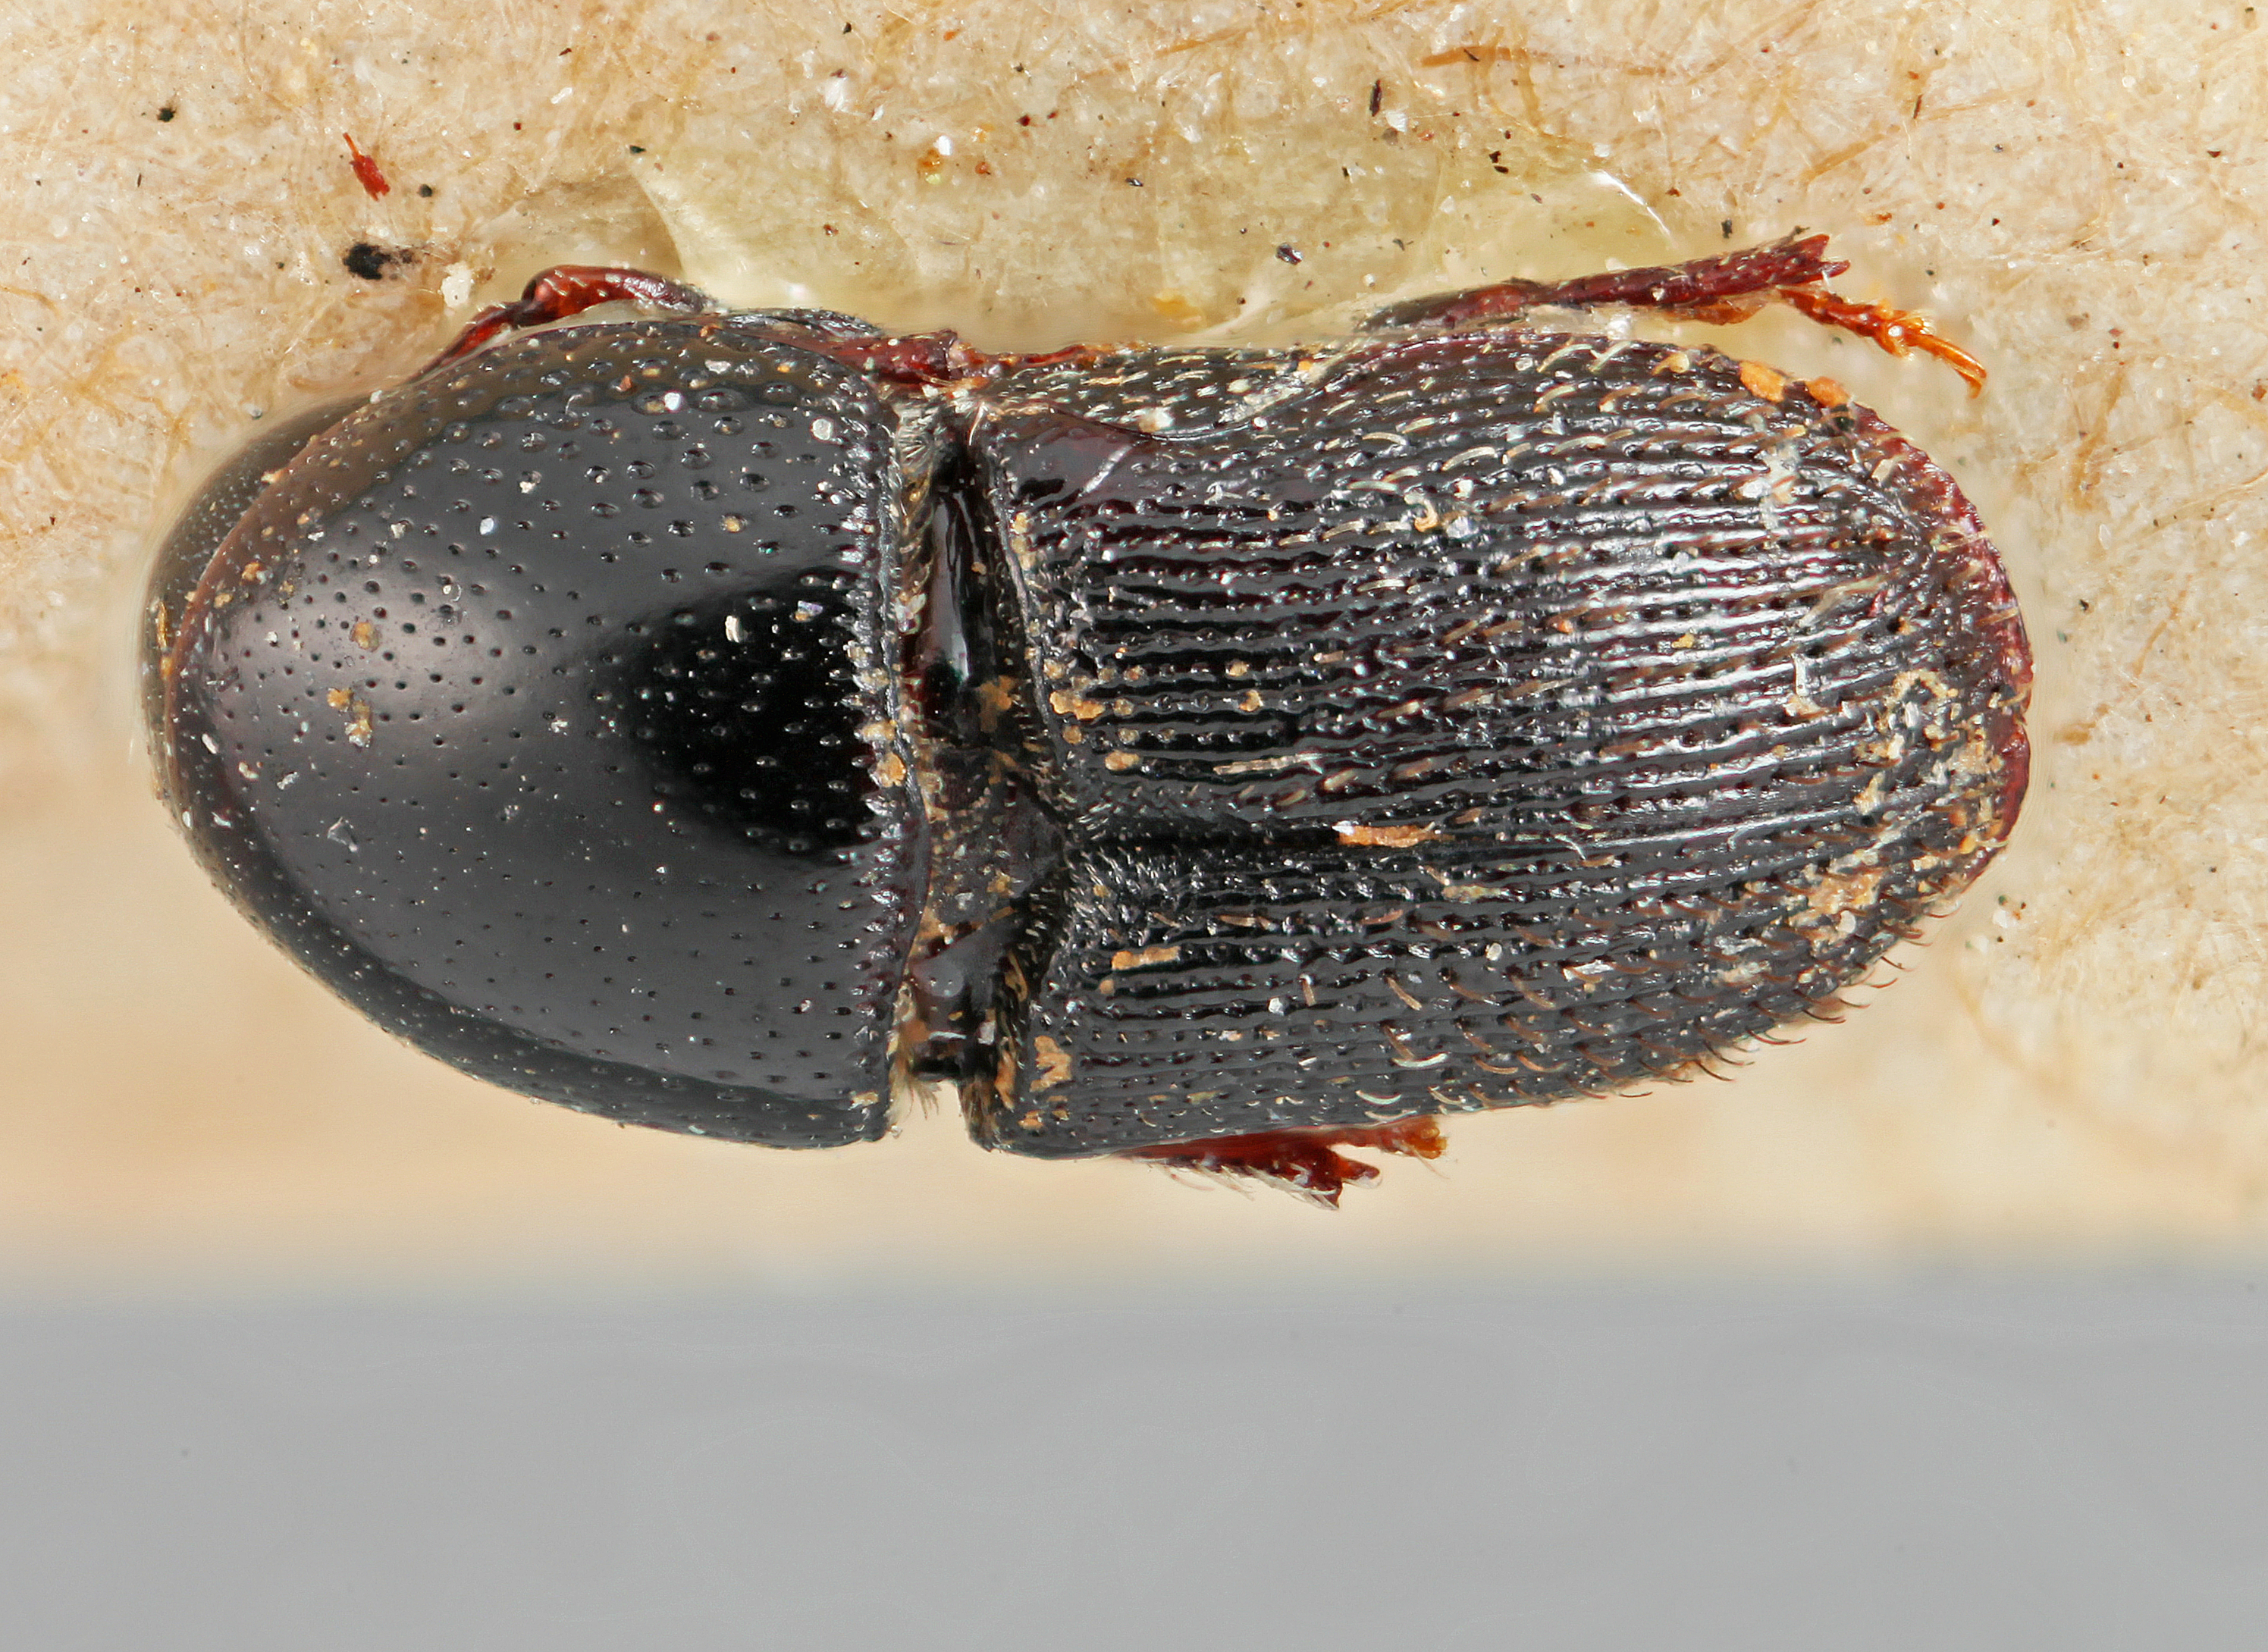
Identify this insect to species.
Scolytopsis peruanus
